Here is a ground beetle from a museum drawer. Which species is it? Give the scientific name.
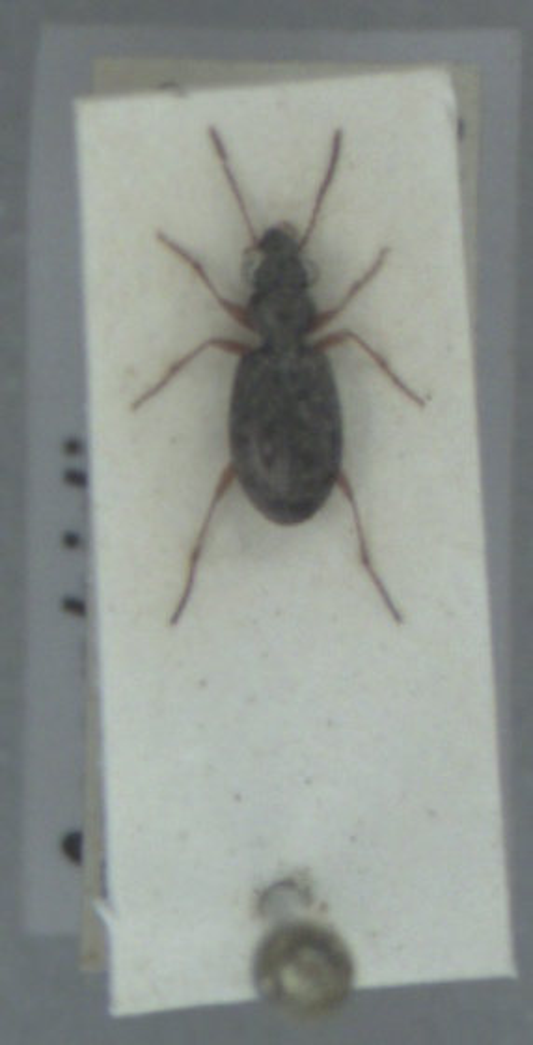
Asaphidion curtum
